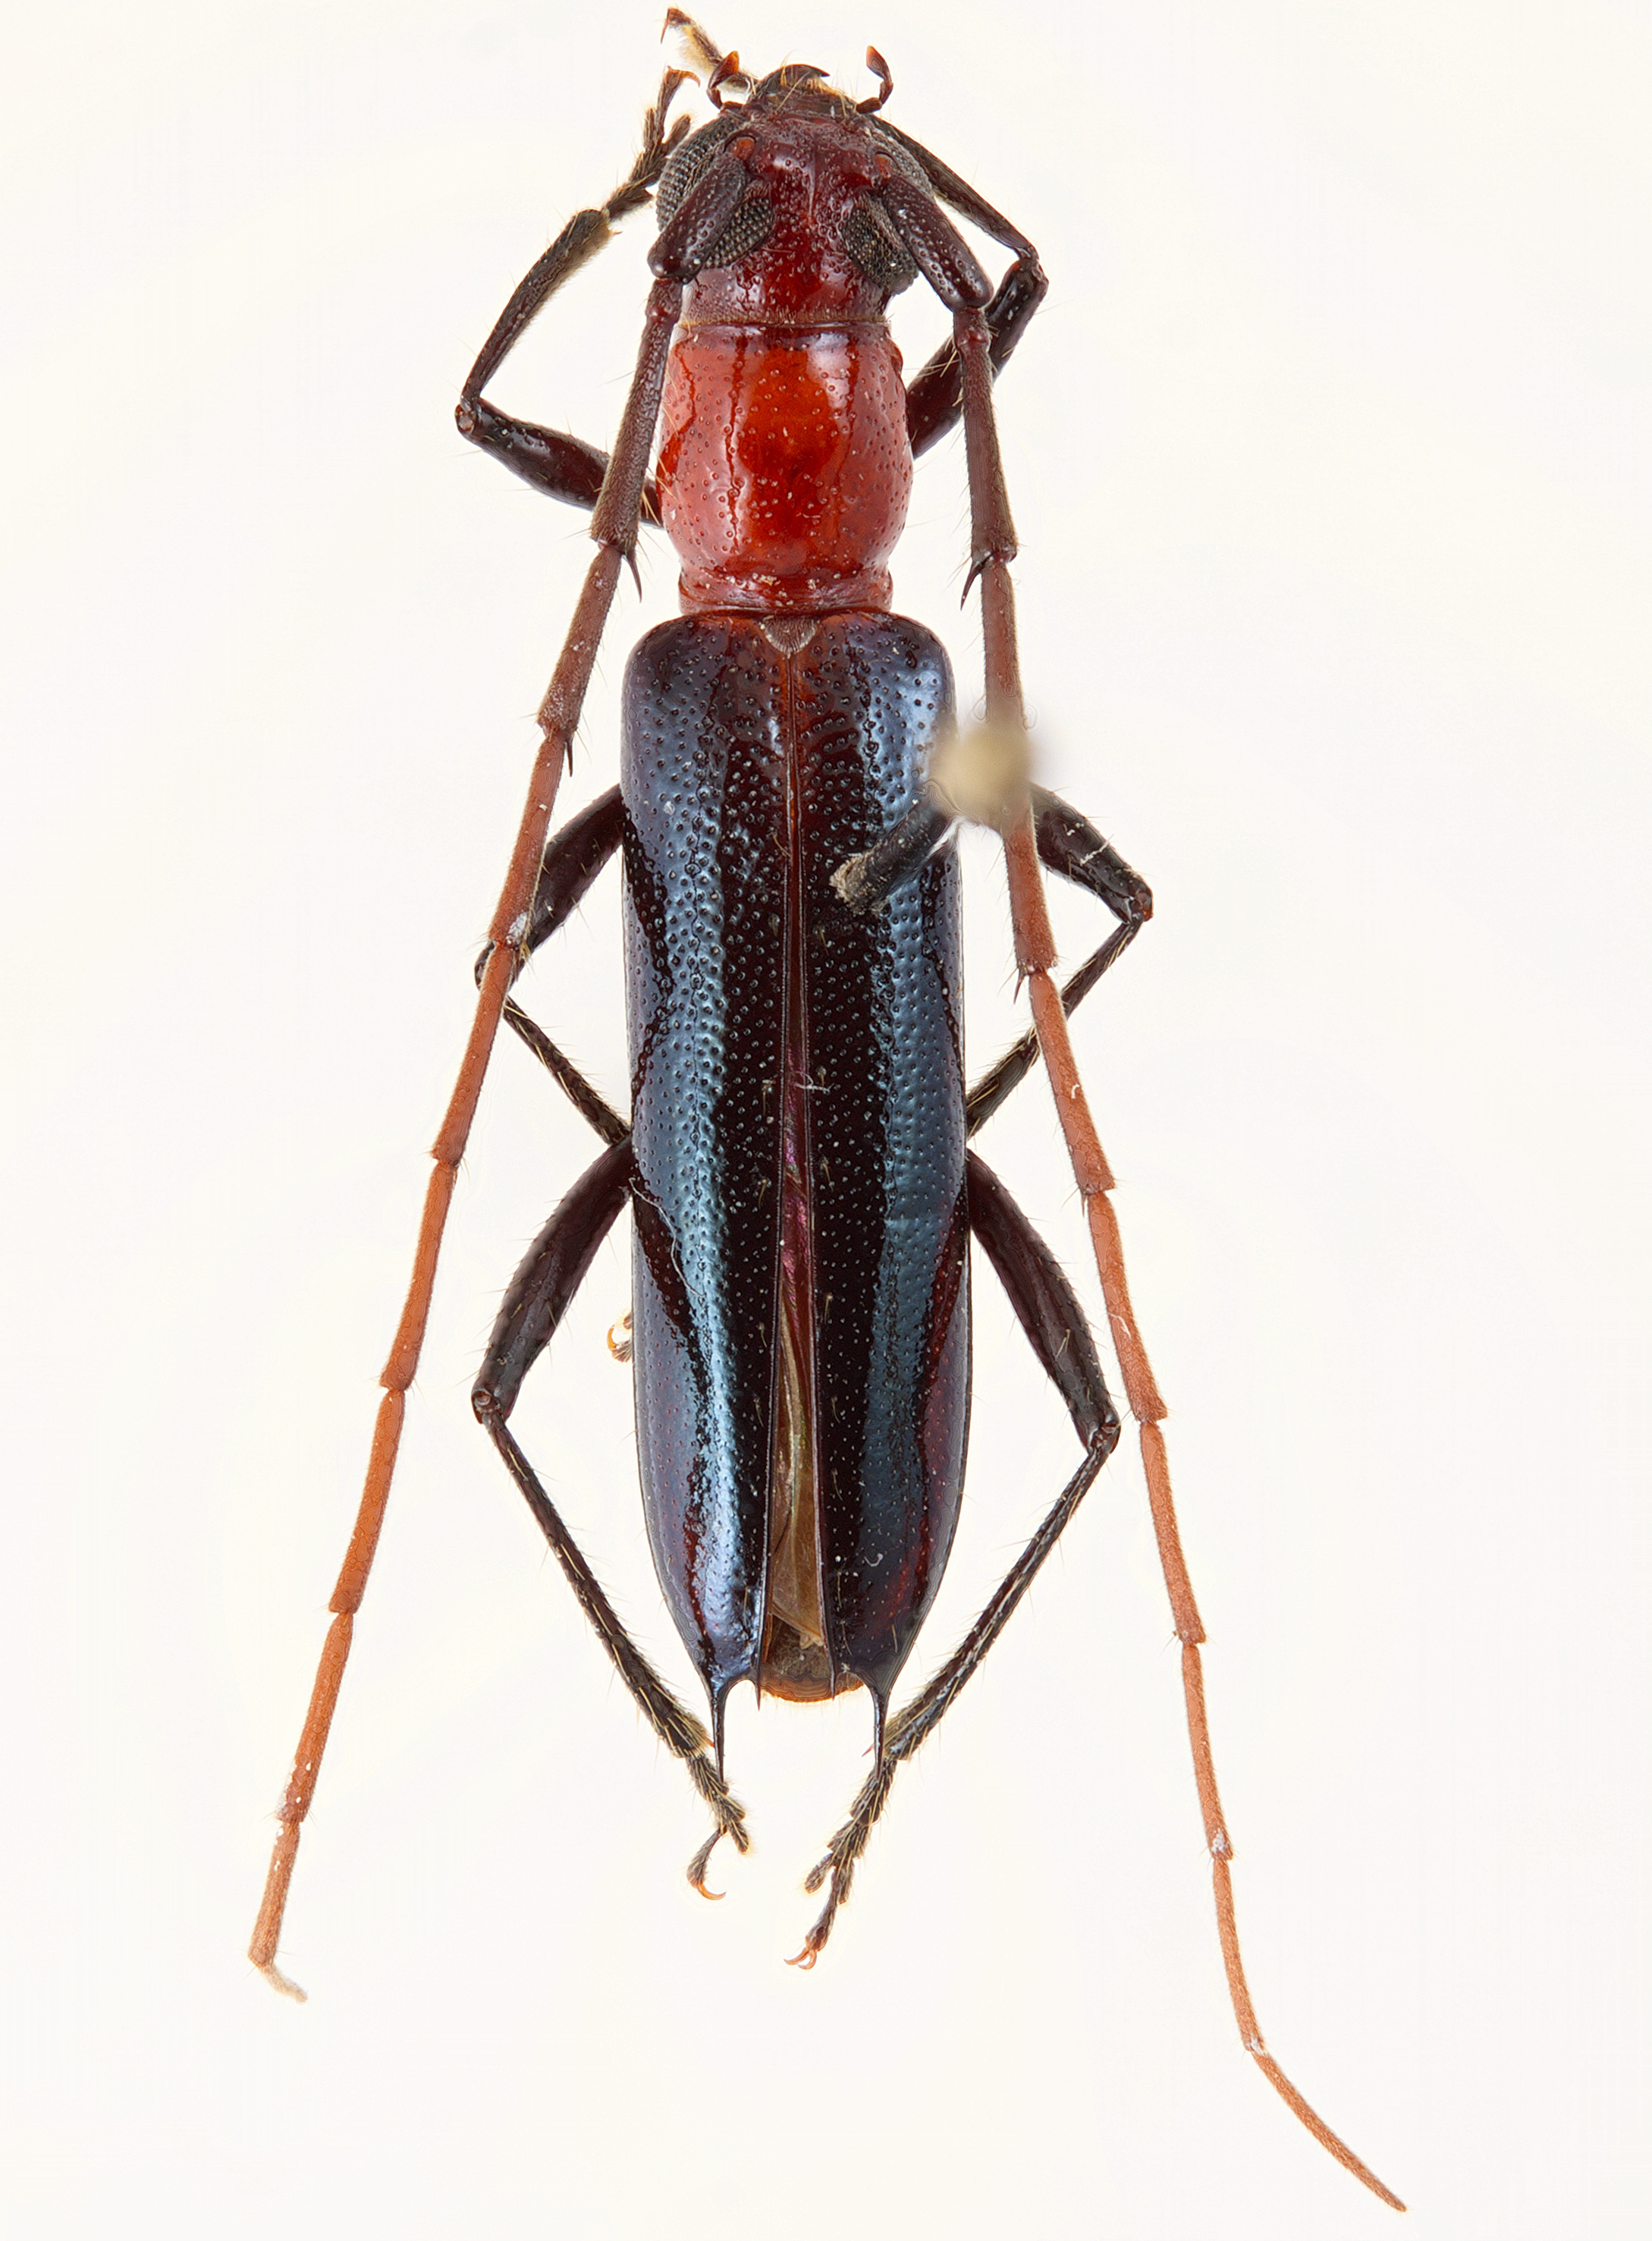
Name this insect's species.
Amethysphaerion nigripes
